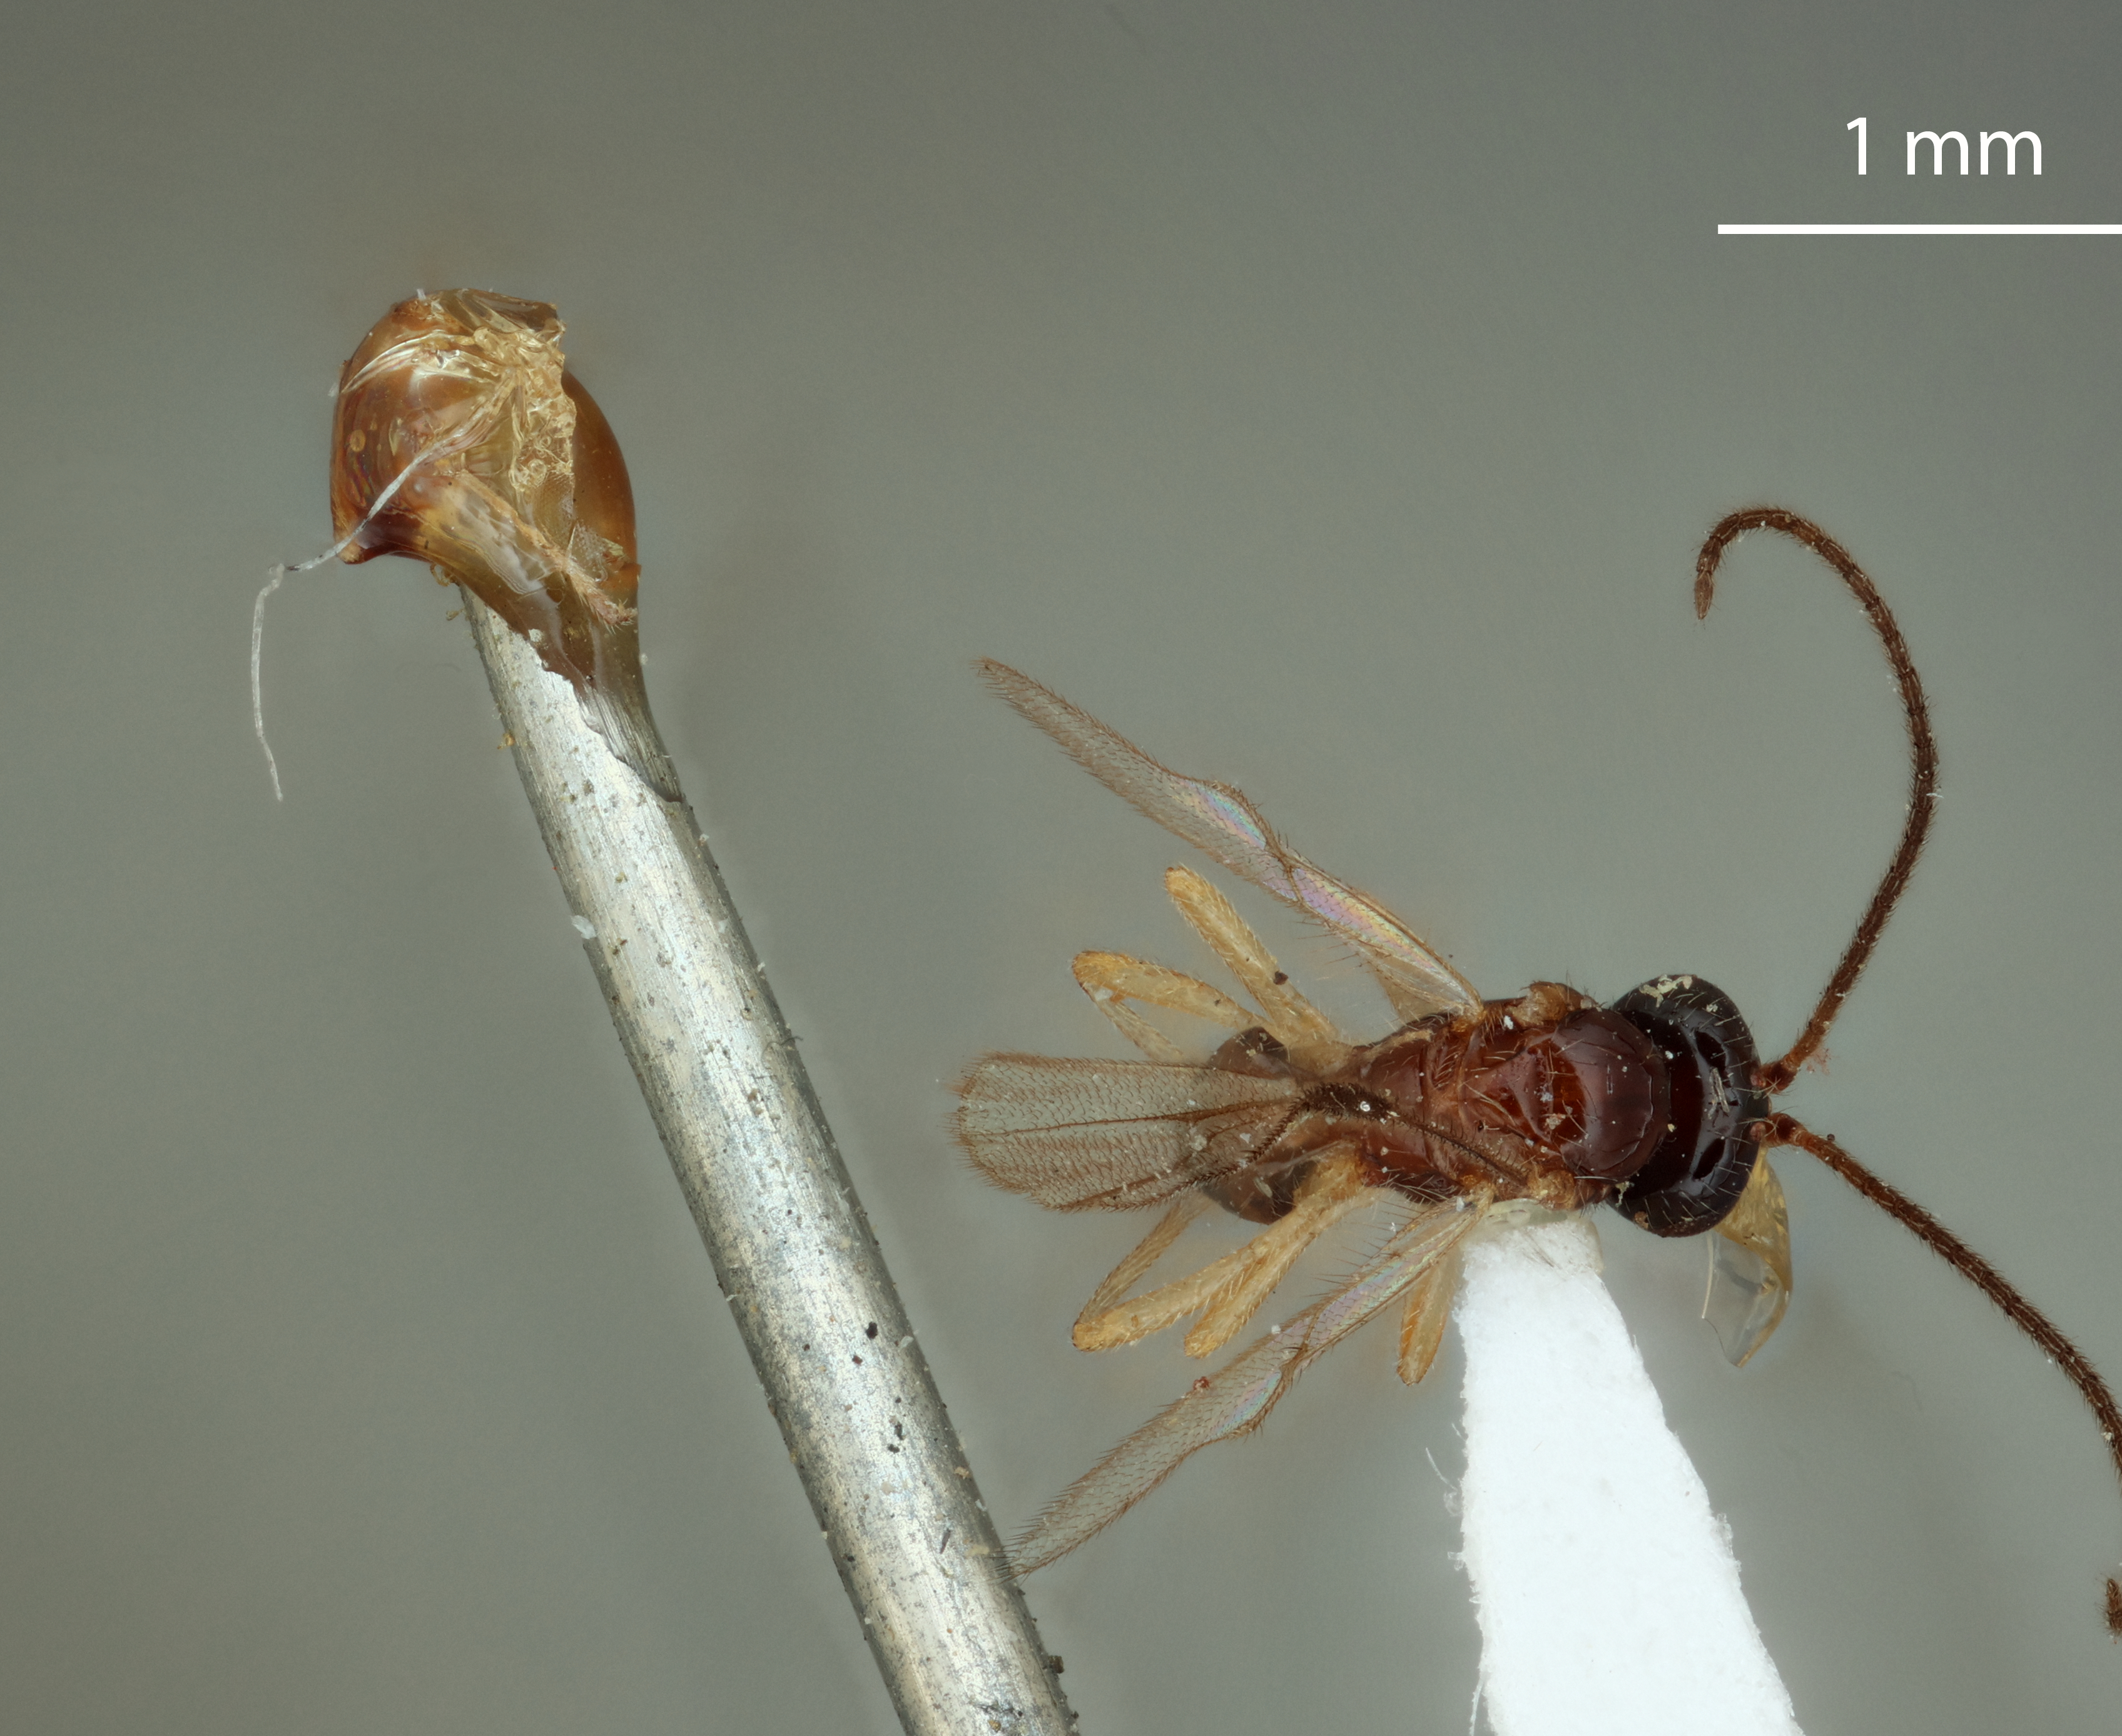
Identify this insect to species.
Opius altritemporalis
